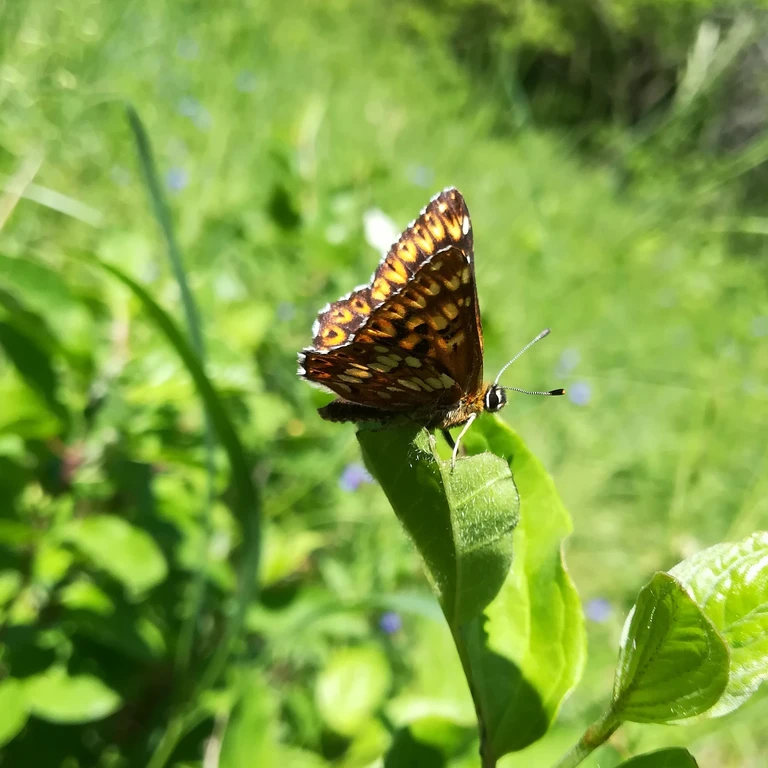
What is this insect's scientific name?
Hamearis lucina
